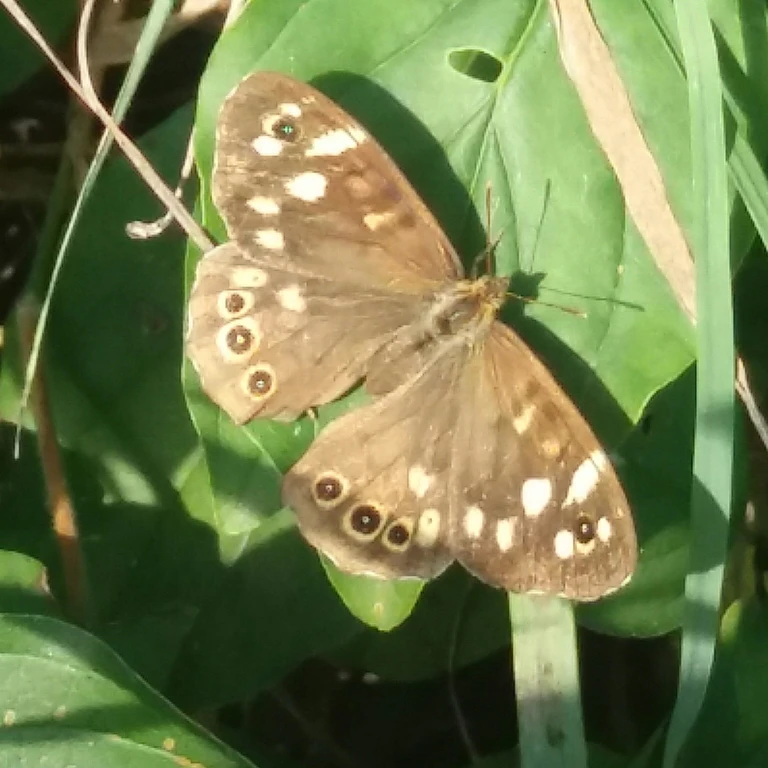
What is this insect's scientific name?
Pararge aegeria
